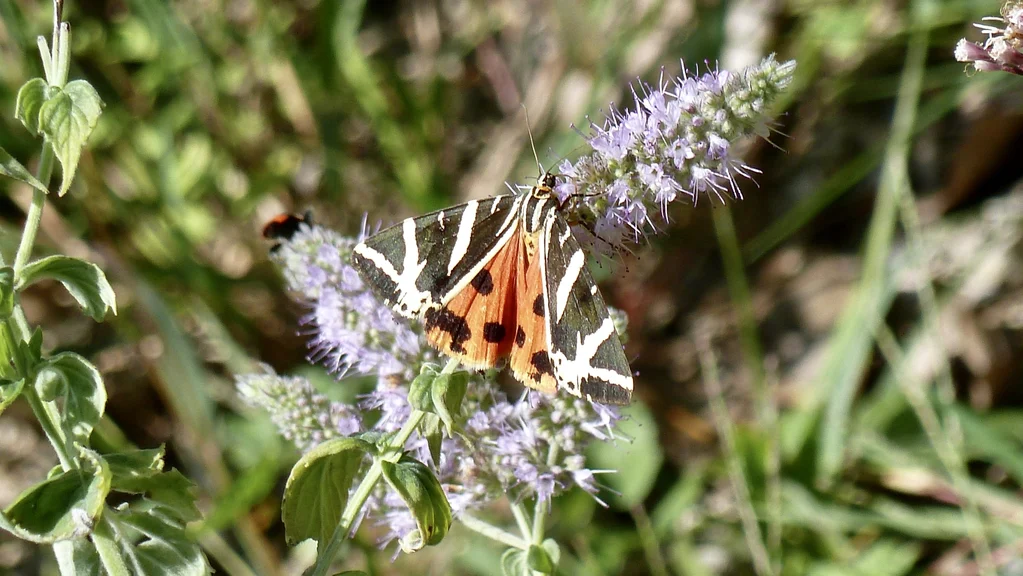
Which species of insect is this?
Euplagia quadripunctaria
